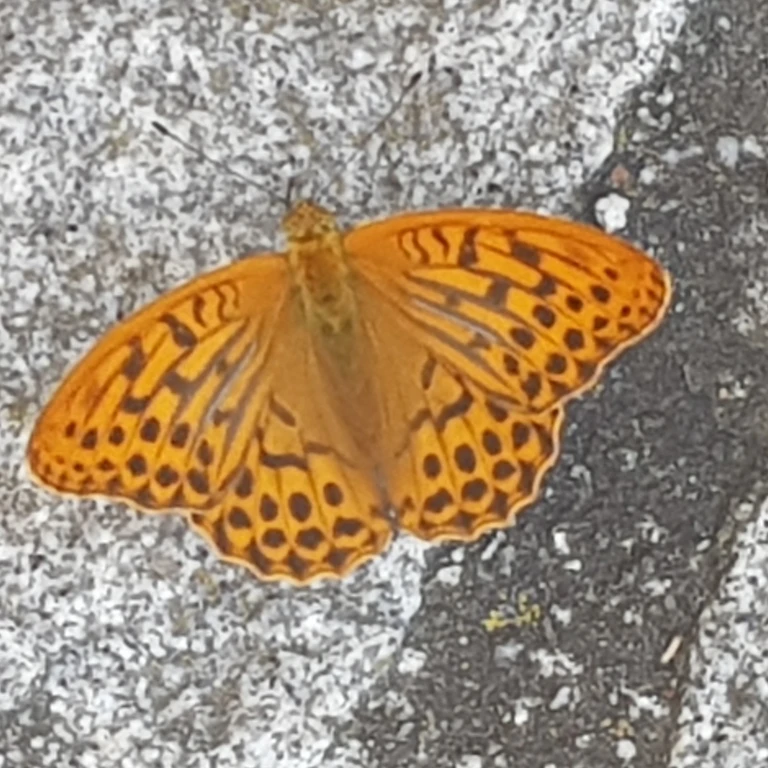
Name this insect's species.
Argynnis paphia
